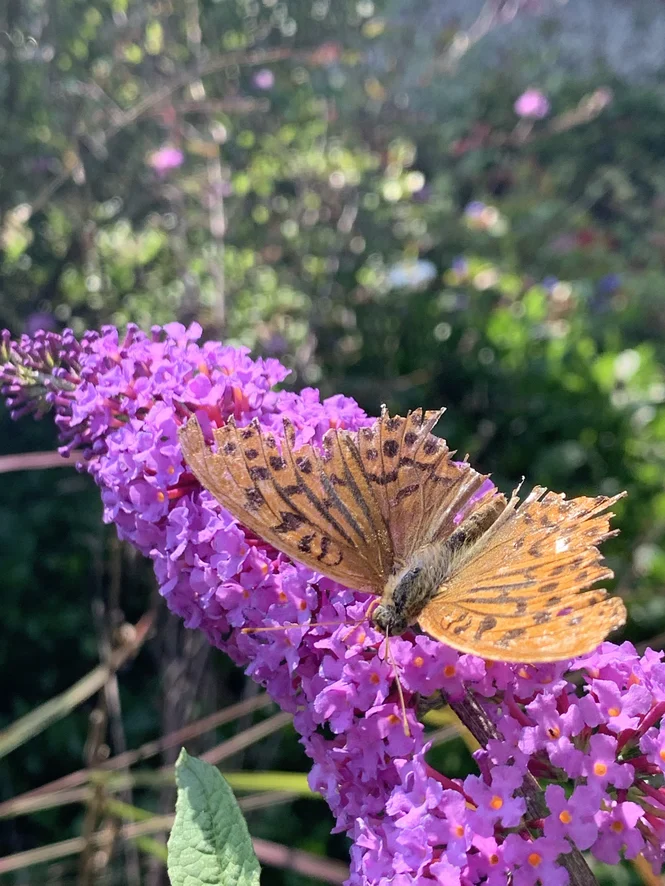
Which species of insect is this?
Argynnis paphia
